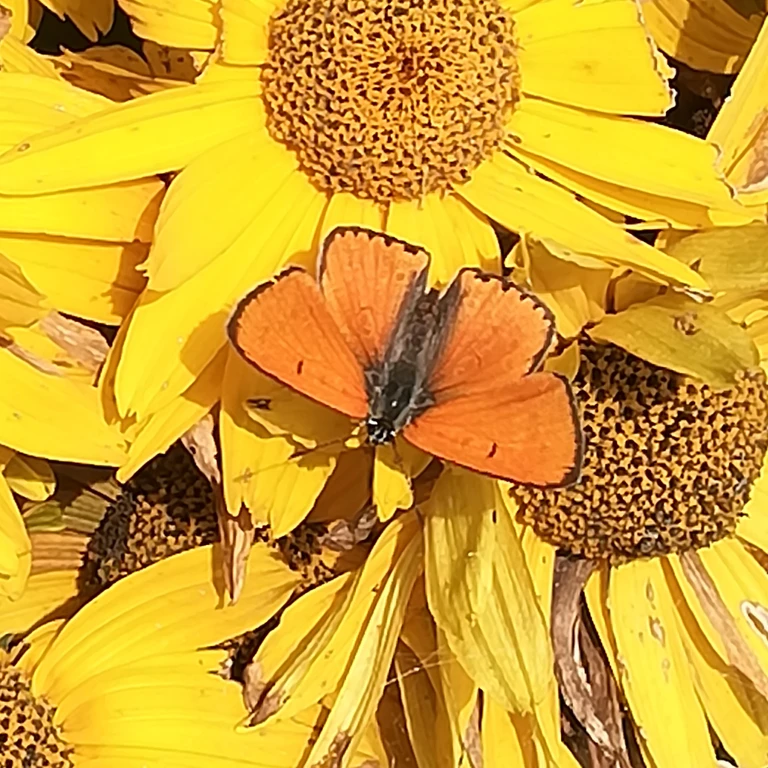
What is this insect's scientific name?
Lycaena dispar
